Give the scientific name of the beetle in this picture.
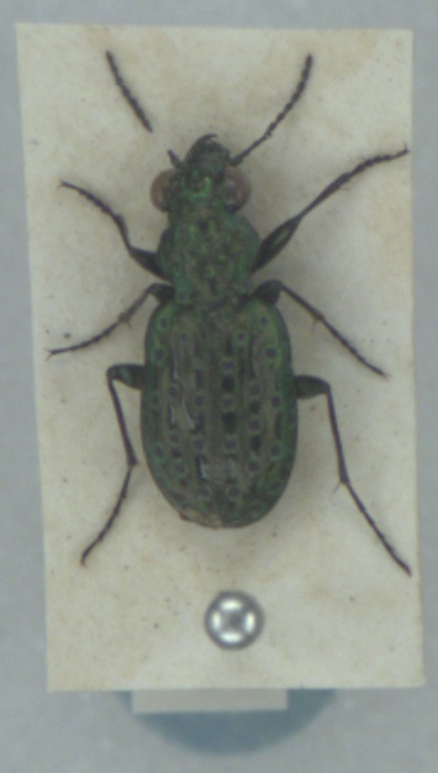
Elaphrus uliginosus
